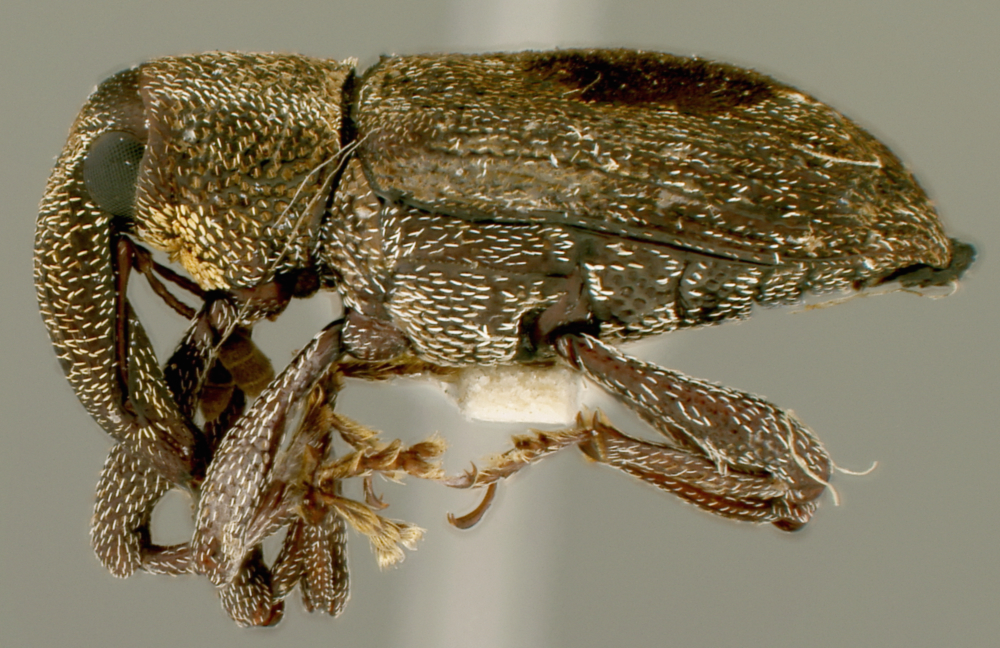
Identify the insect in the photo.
Batames divisus
